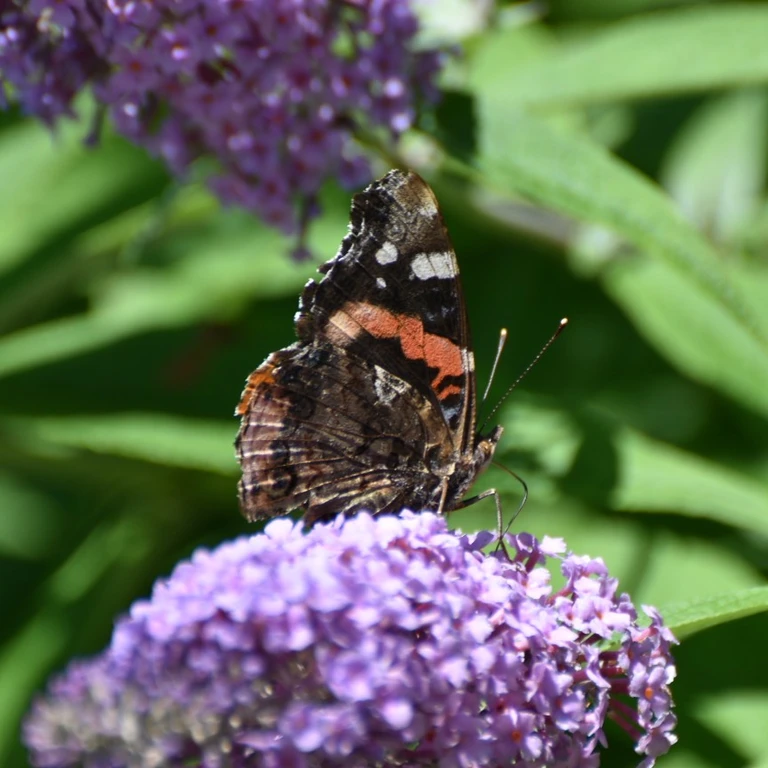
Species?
Vanessa atalanta
